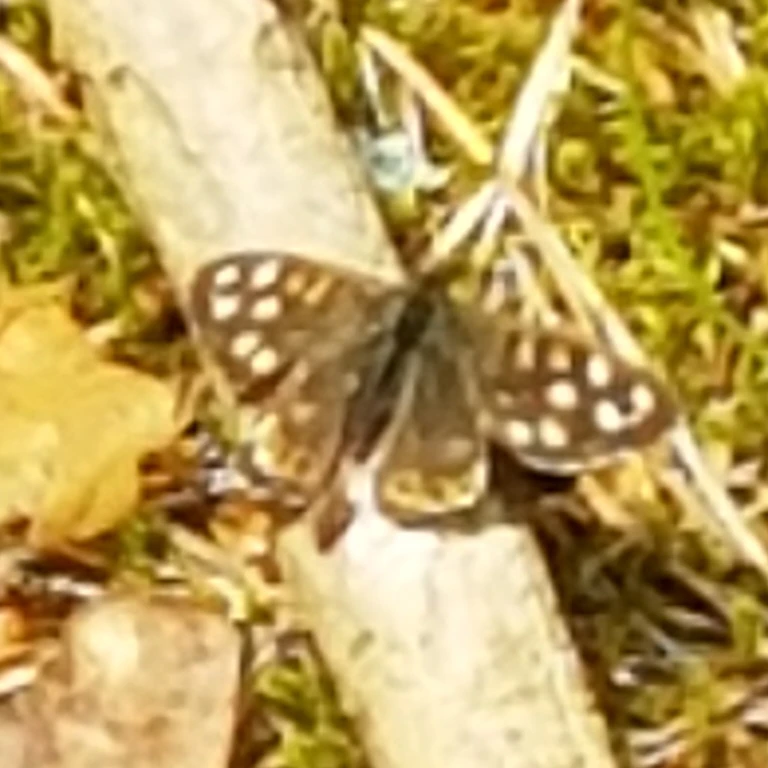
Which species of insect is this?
Pararge aegeria
